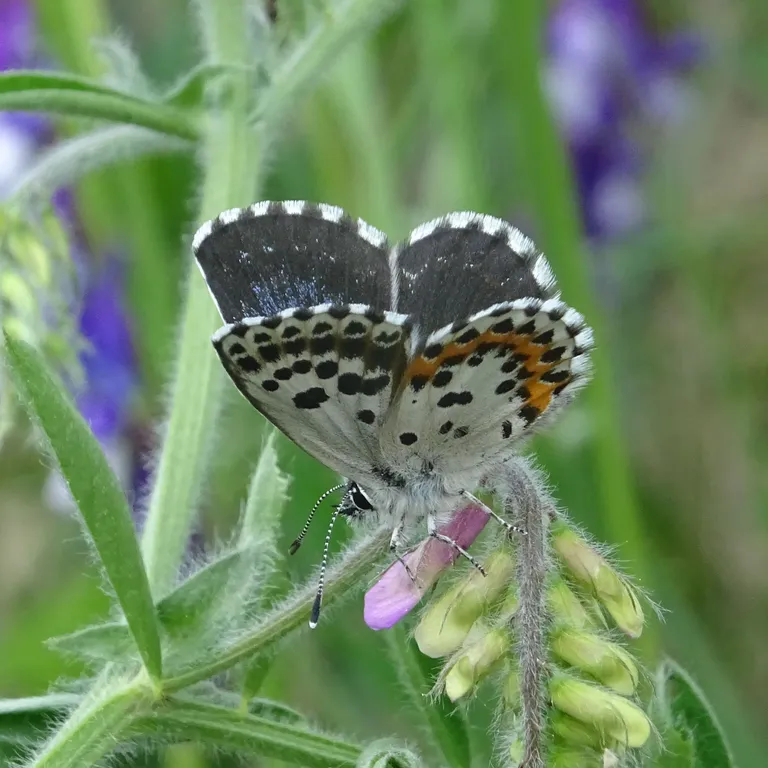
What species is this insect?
Scolitantides orion
